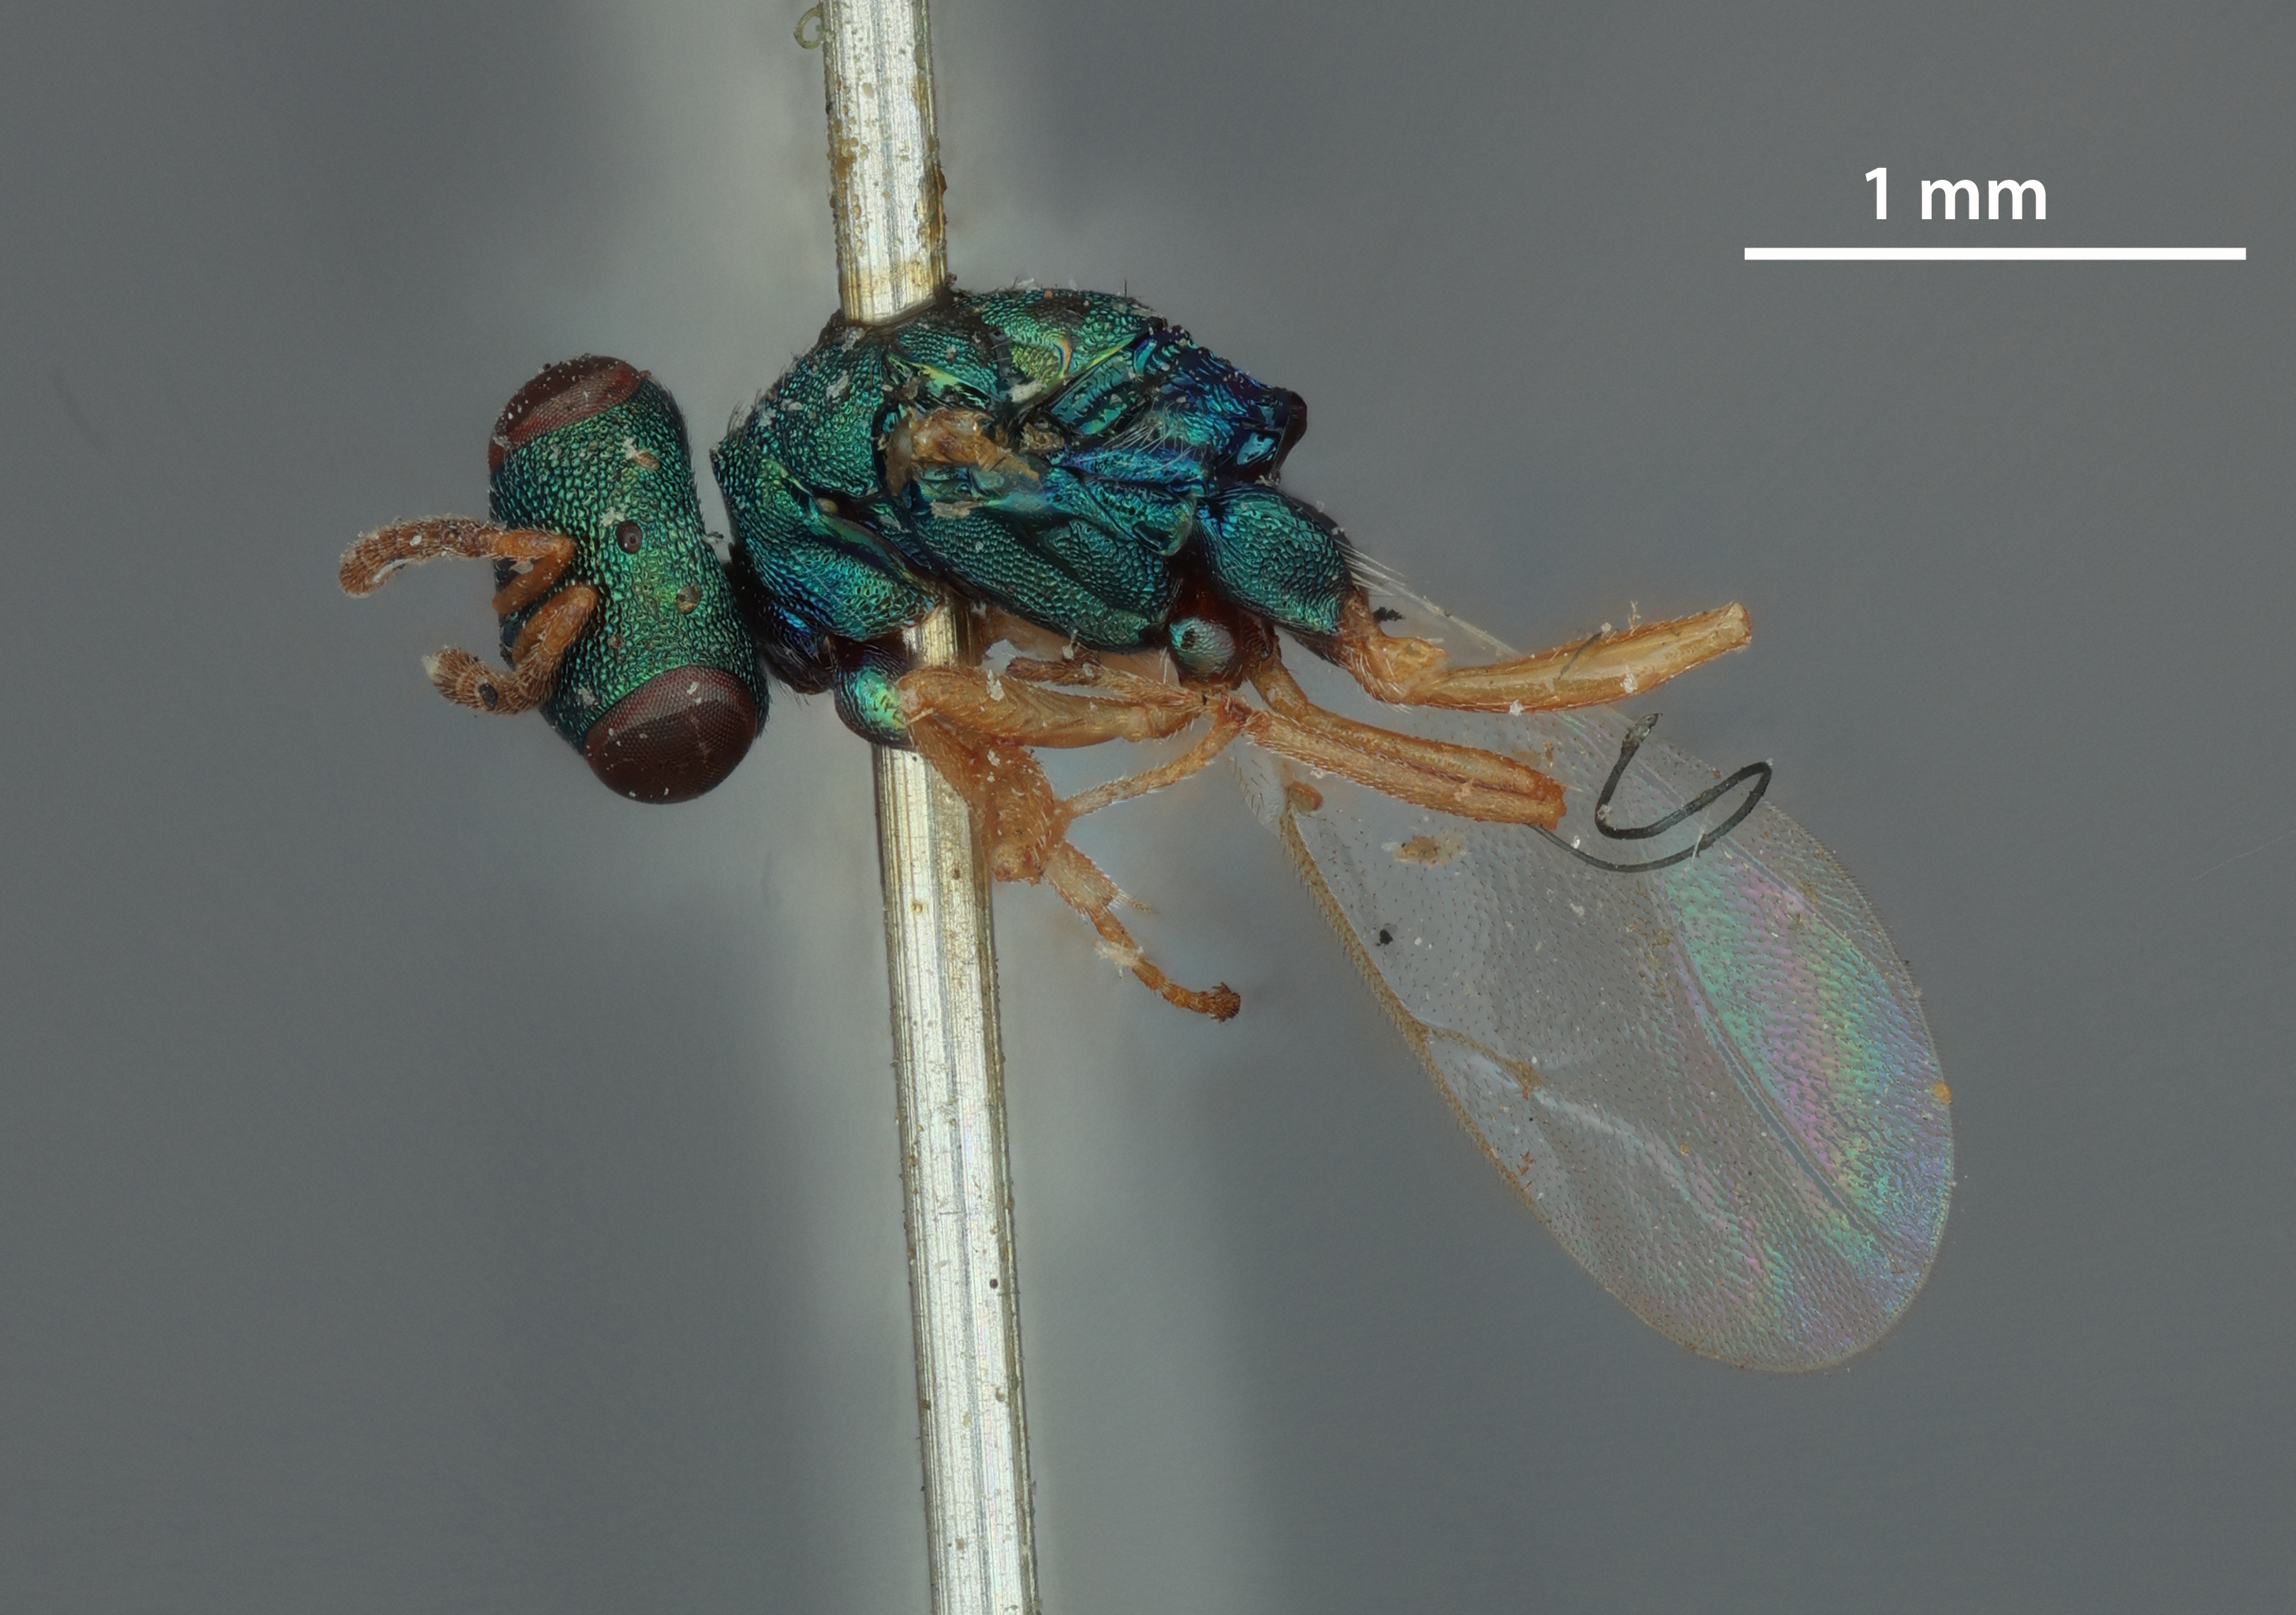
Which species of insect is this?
Pteromalus verditer
